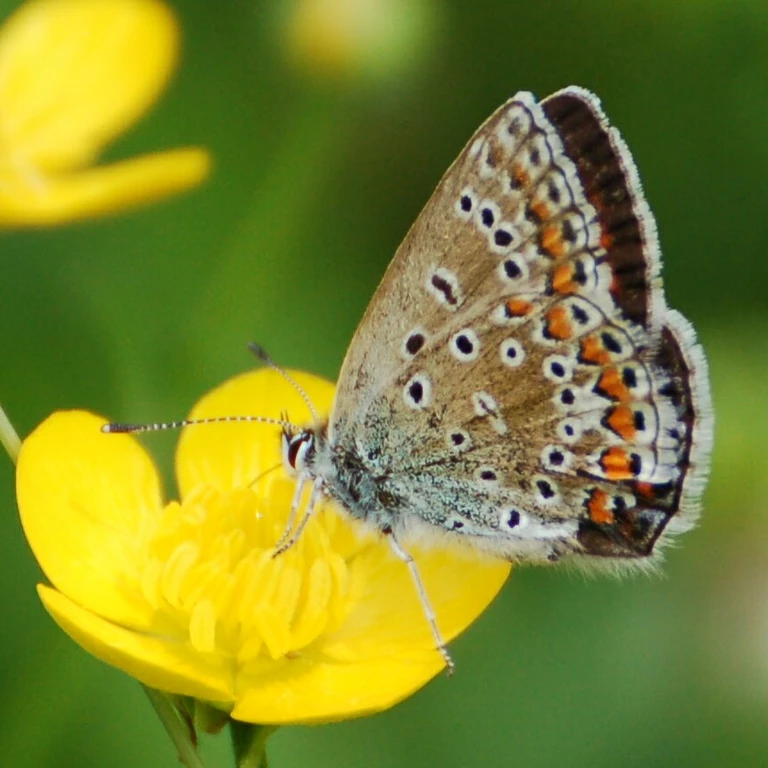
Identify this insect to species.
Polyommatus icarus
